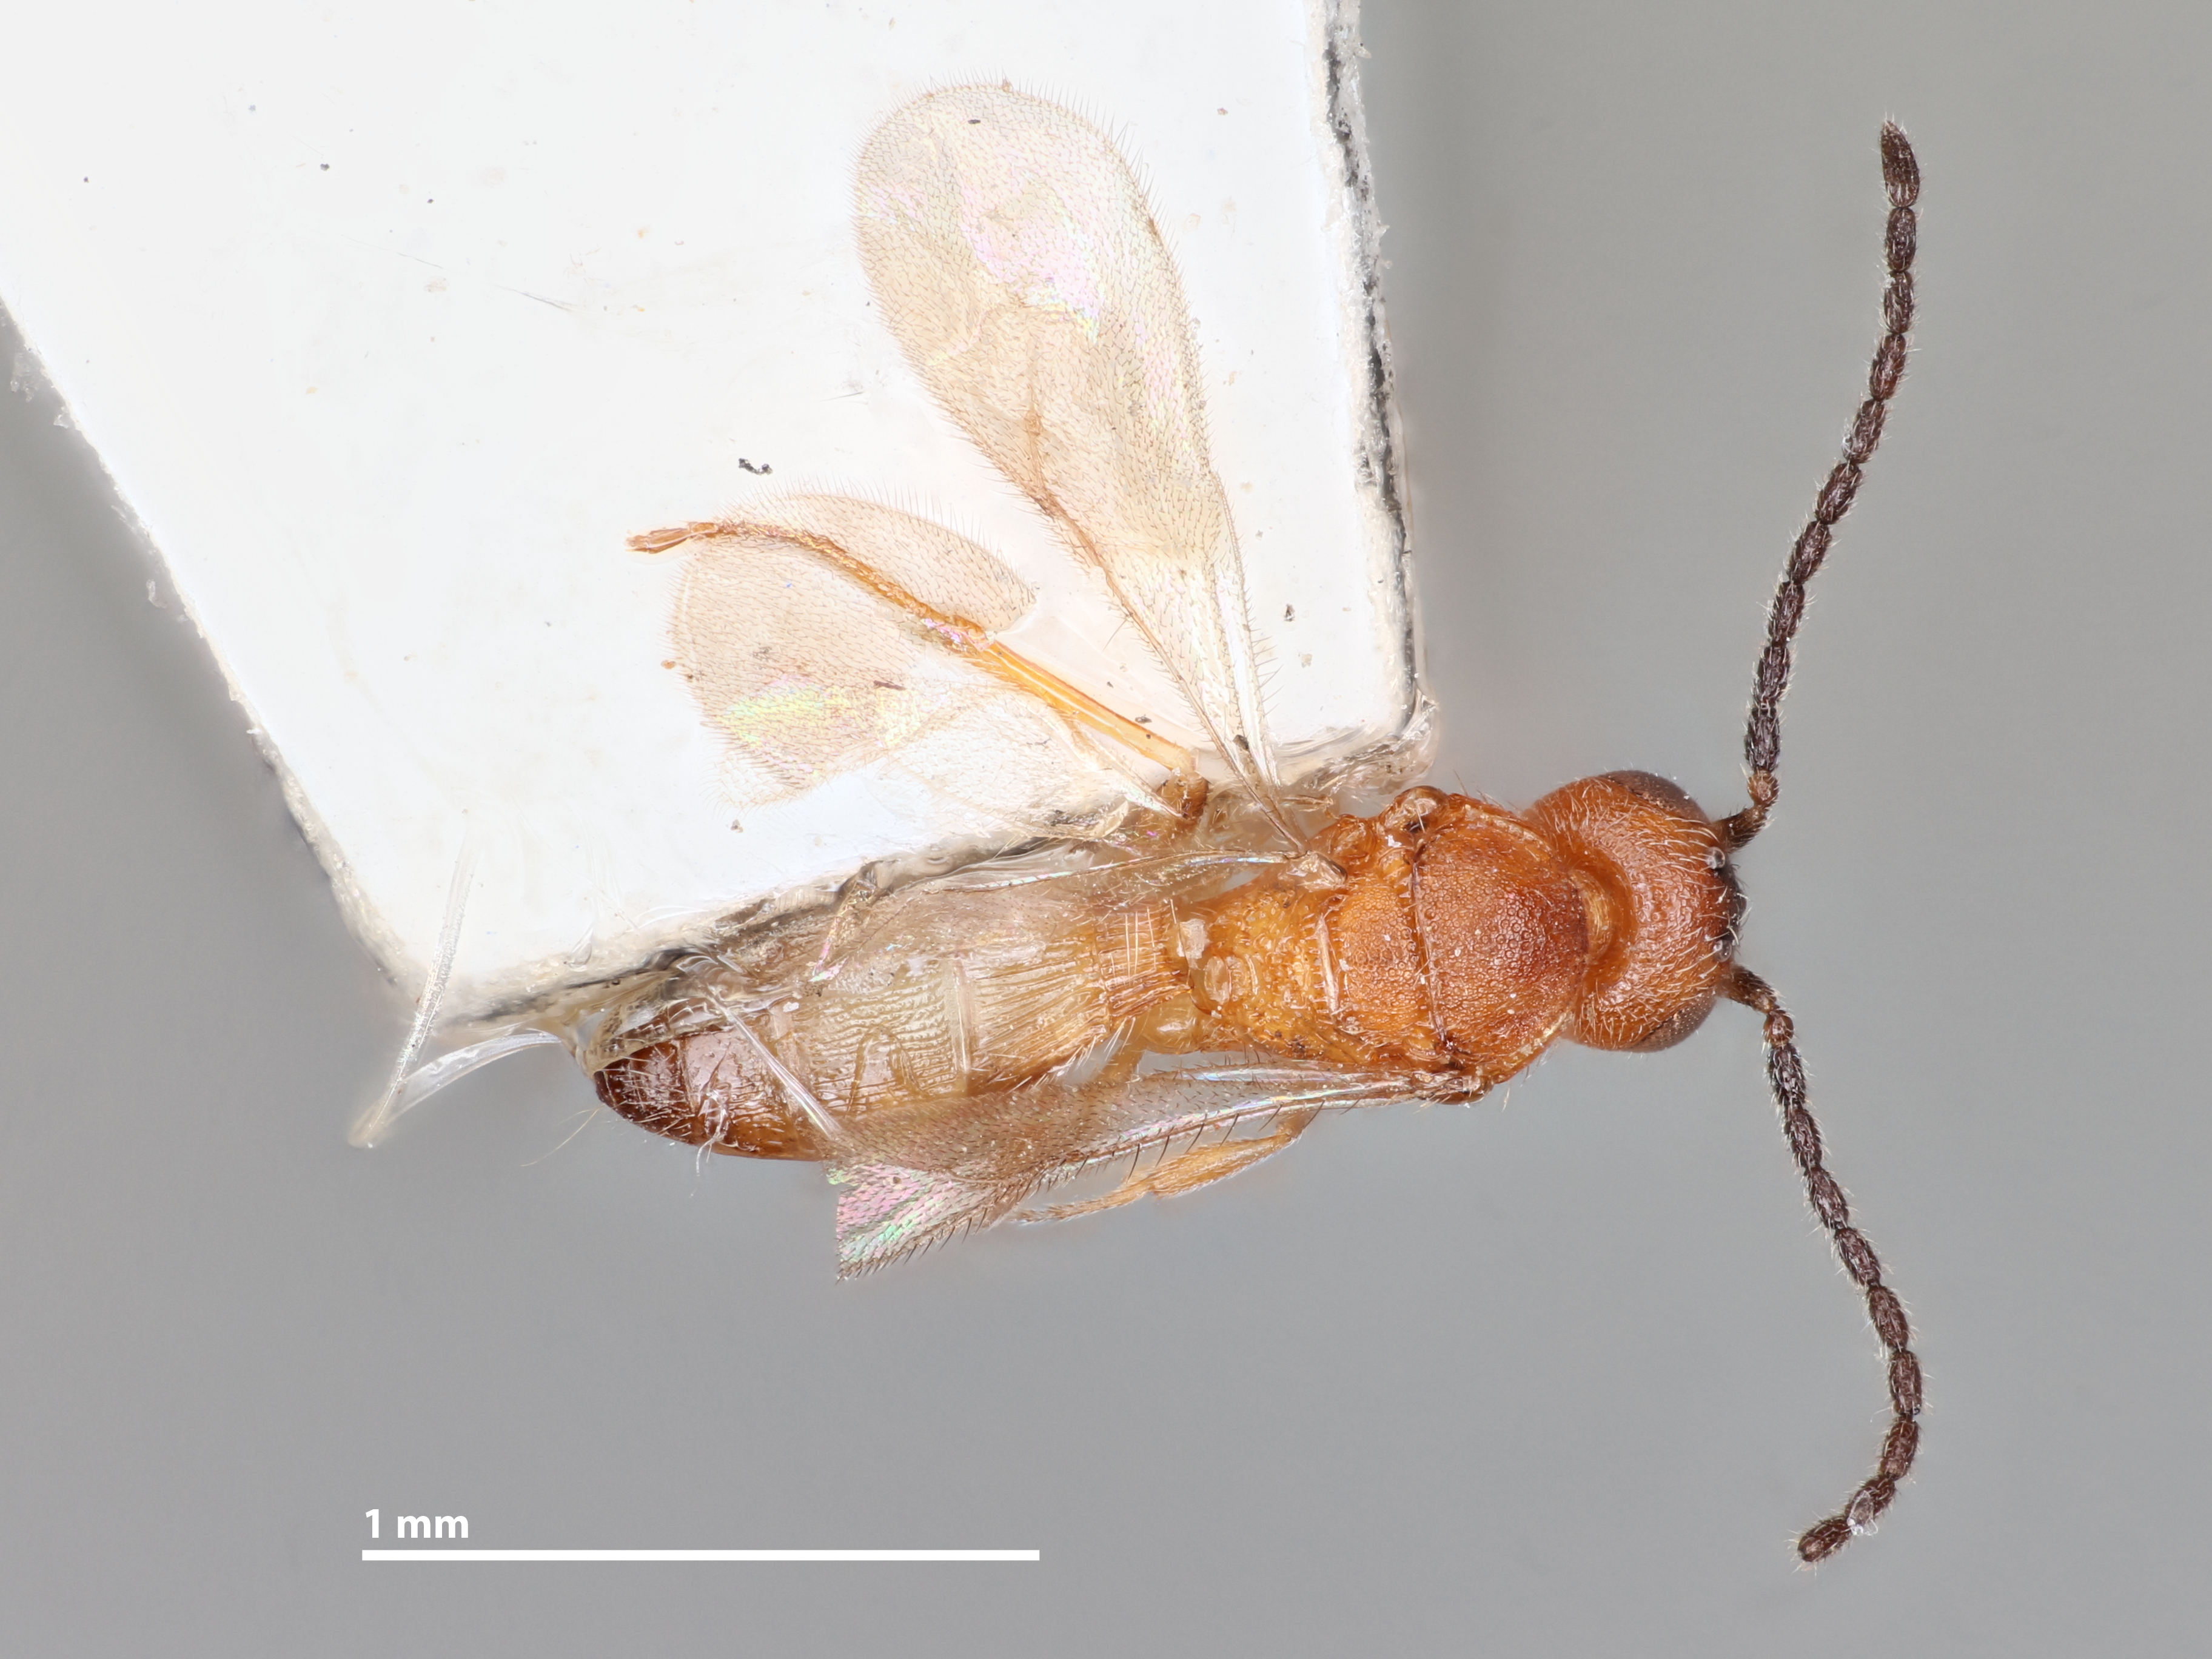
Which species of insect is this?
Paridris dubeyi
